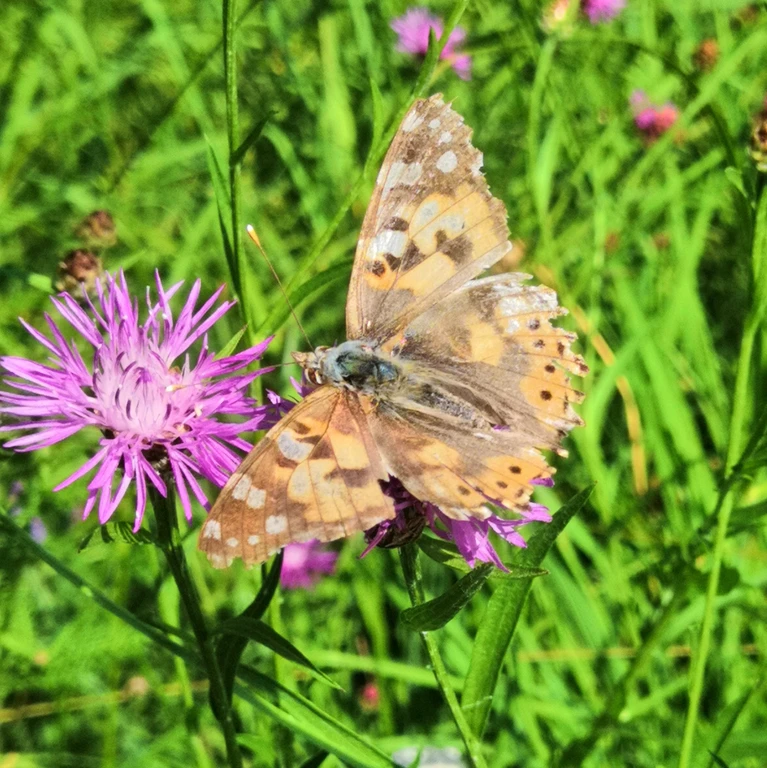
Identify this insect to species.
Vanessa cardui
